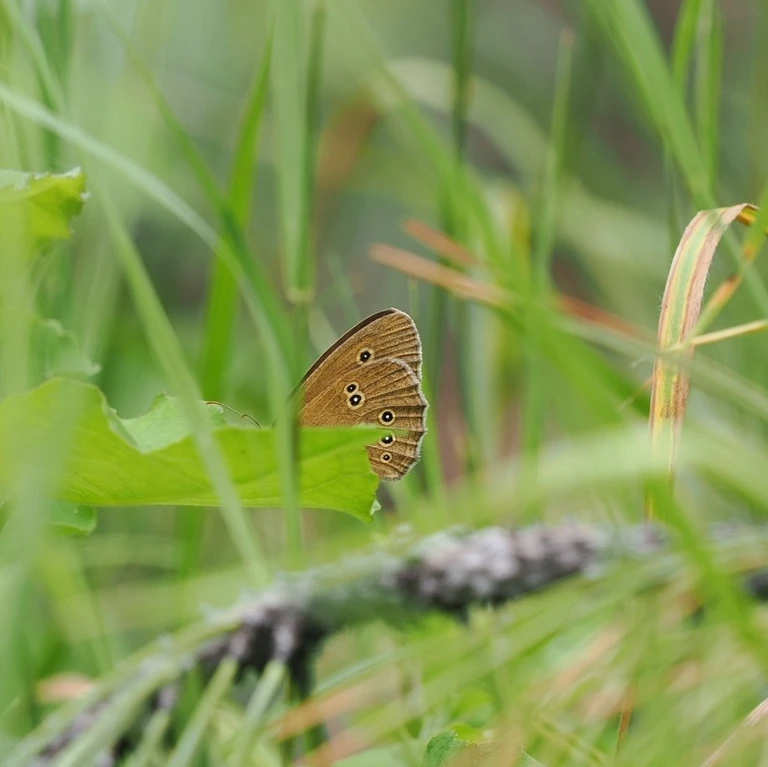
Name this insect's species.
Aphantopus hyperantus
